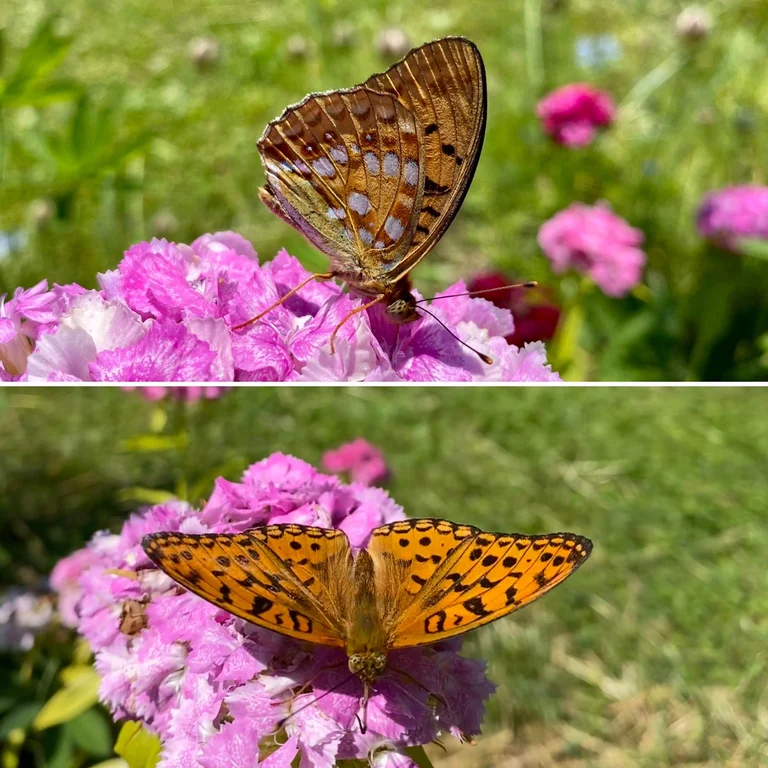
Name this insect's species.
Fabriciana adippe
